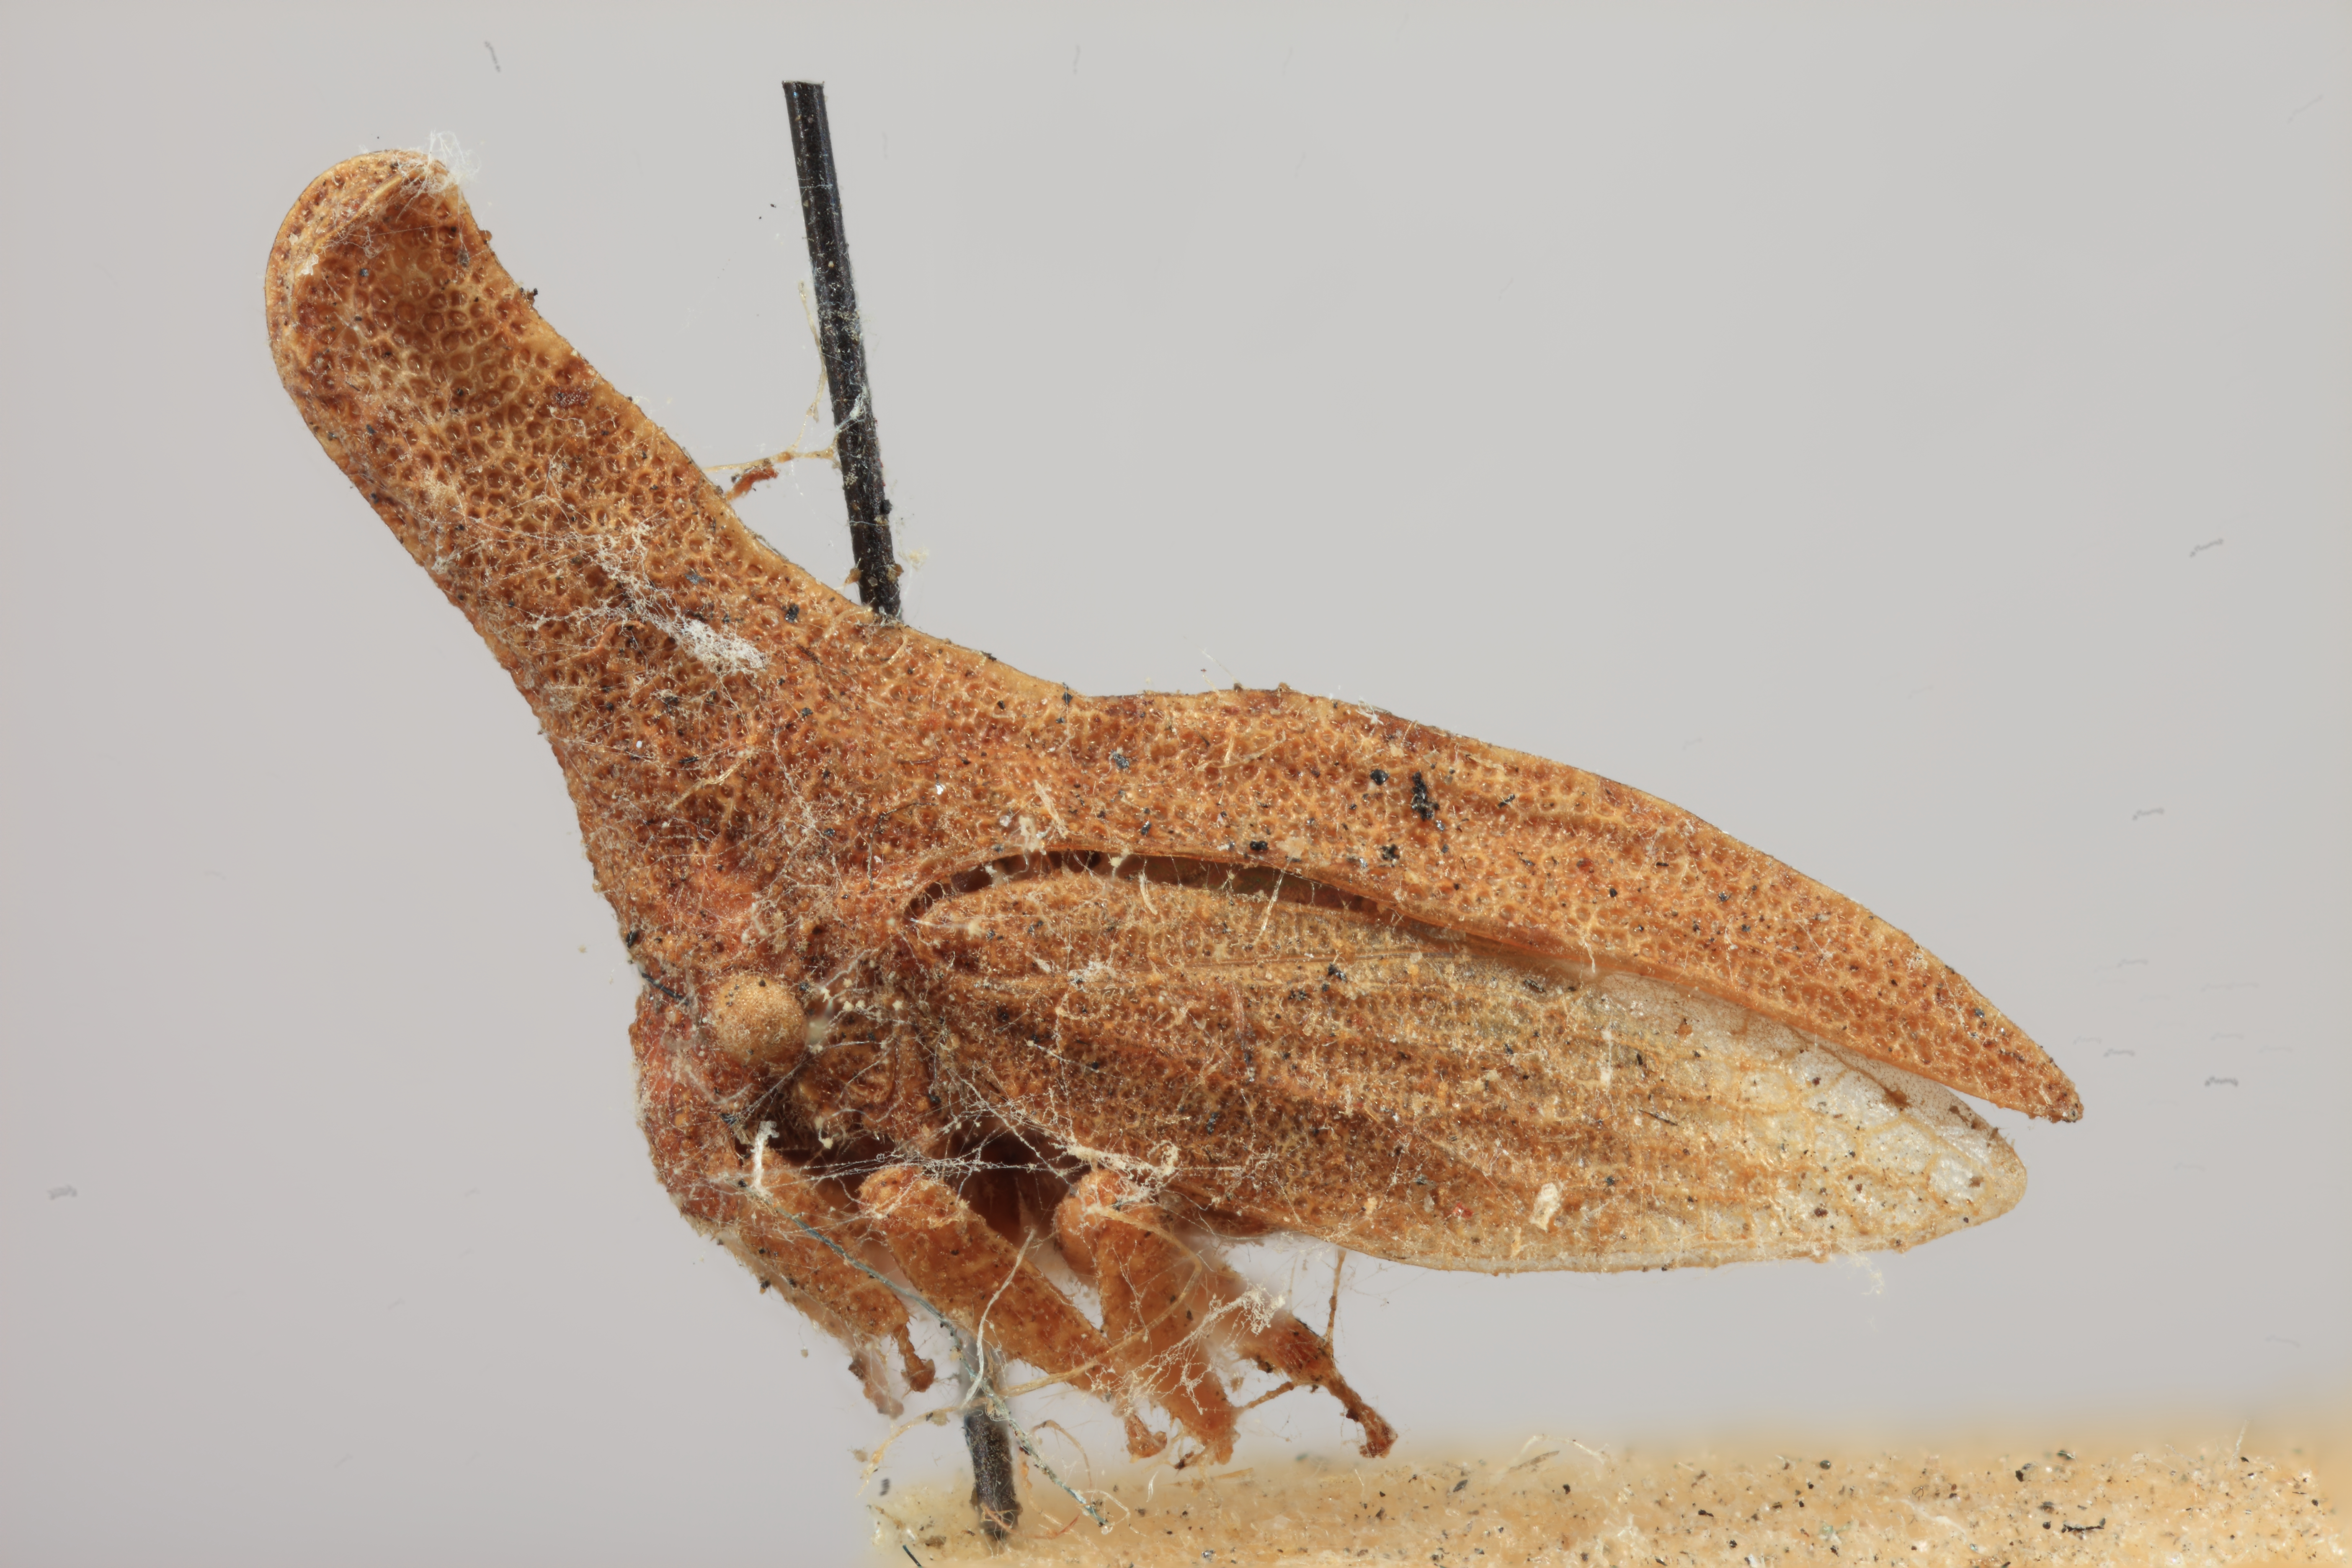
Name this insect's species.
Aechmorpha californensis
